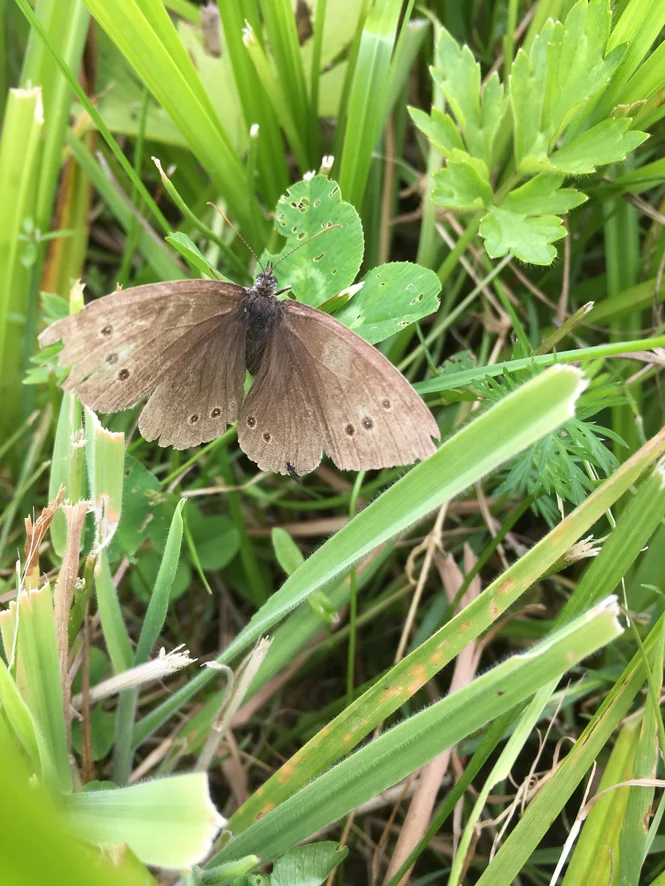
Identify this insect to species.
Aphantopus hyperantus
